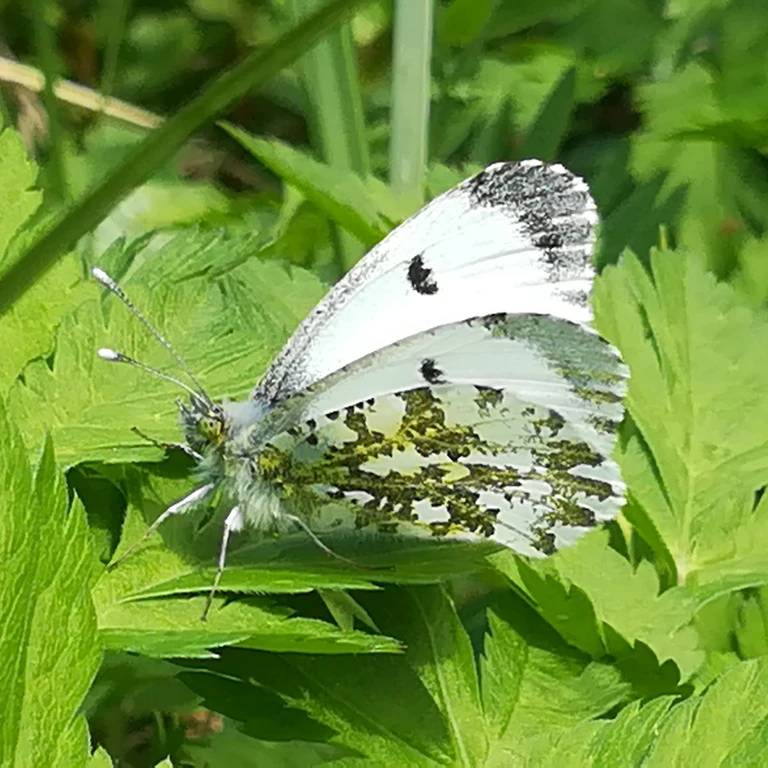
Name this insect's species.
Anthocharis cardamines
